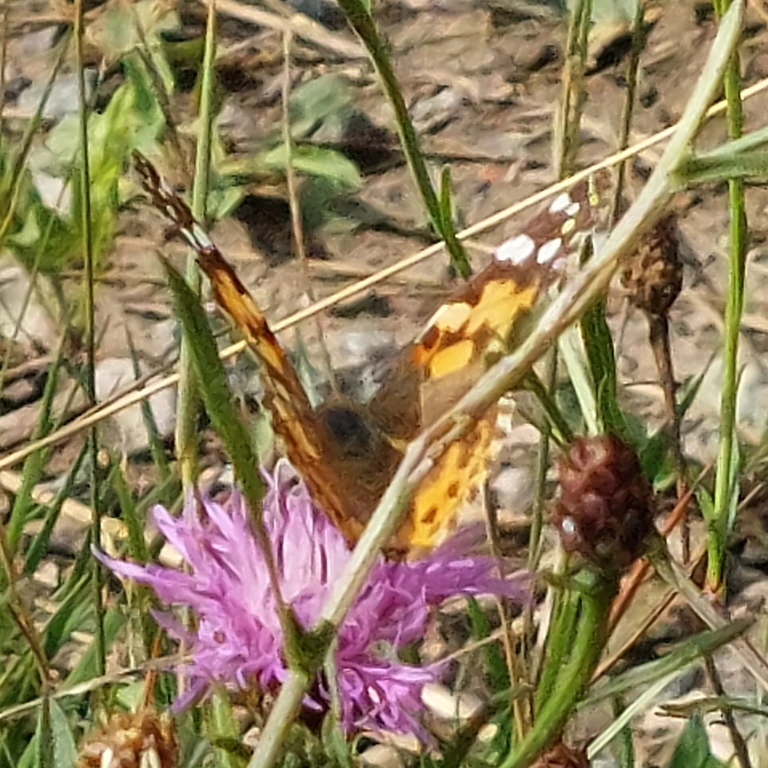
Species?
Vanessa cardui
